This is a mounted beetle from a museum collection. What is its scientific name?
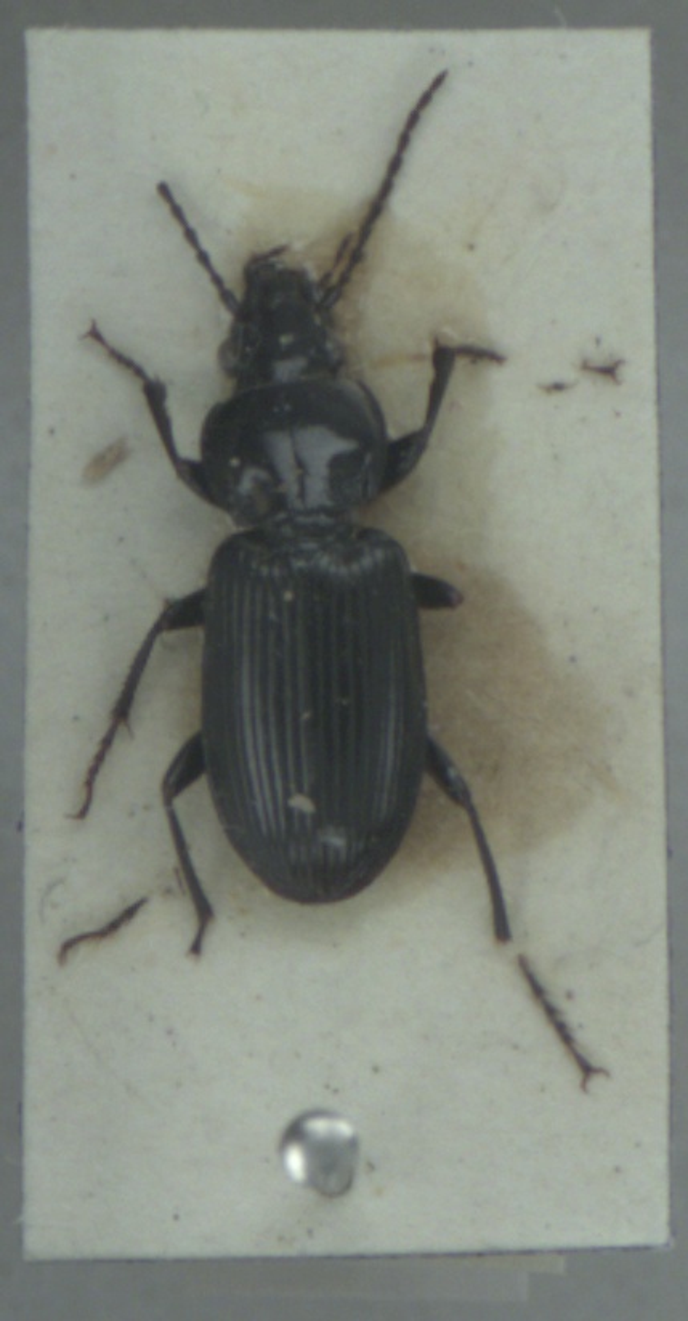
Pterostichus nigrita
